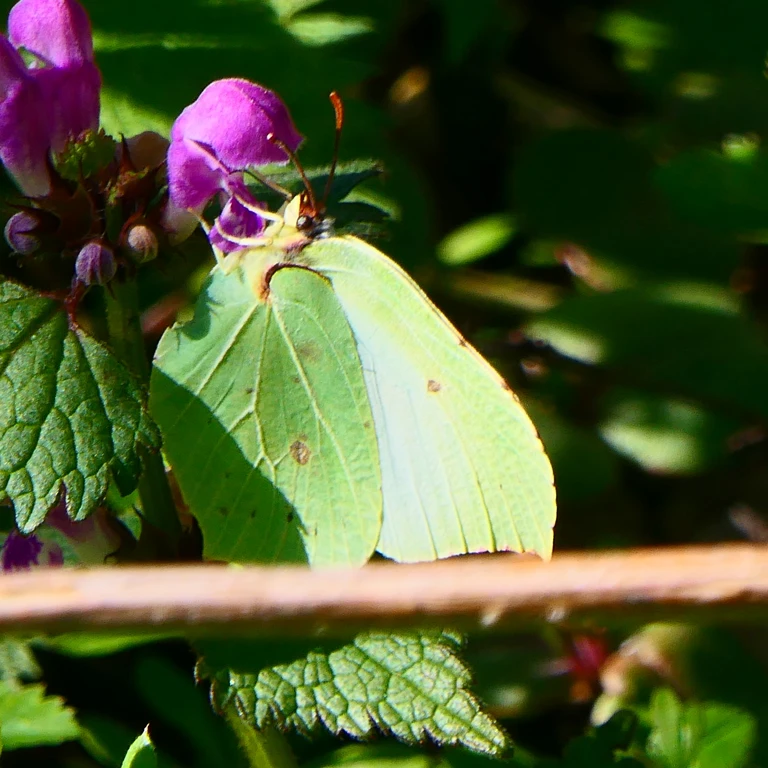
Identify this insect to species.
Gonepteryx rhamni
